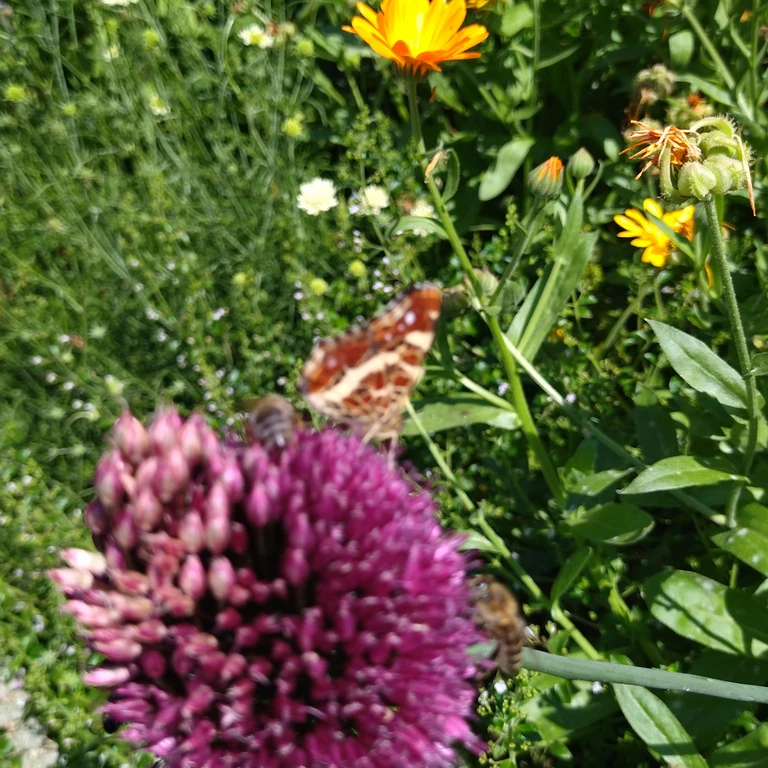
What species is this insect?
Araschnia levana
